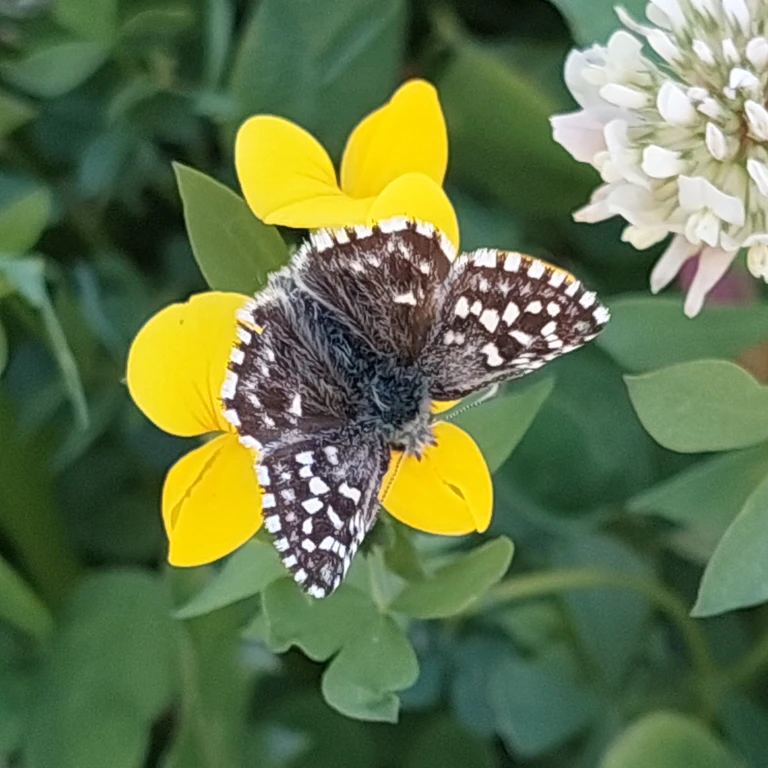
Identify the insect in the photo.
Pyrgus malvae
